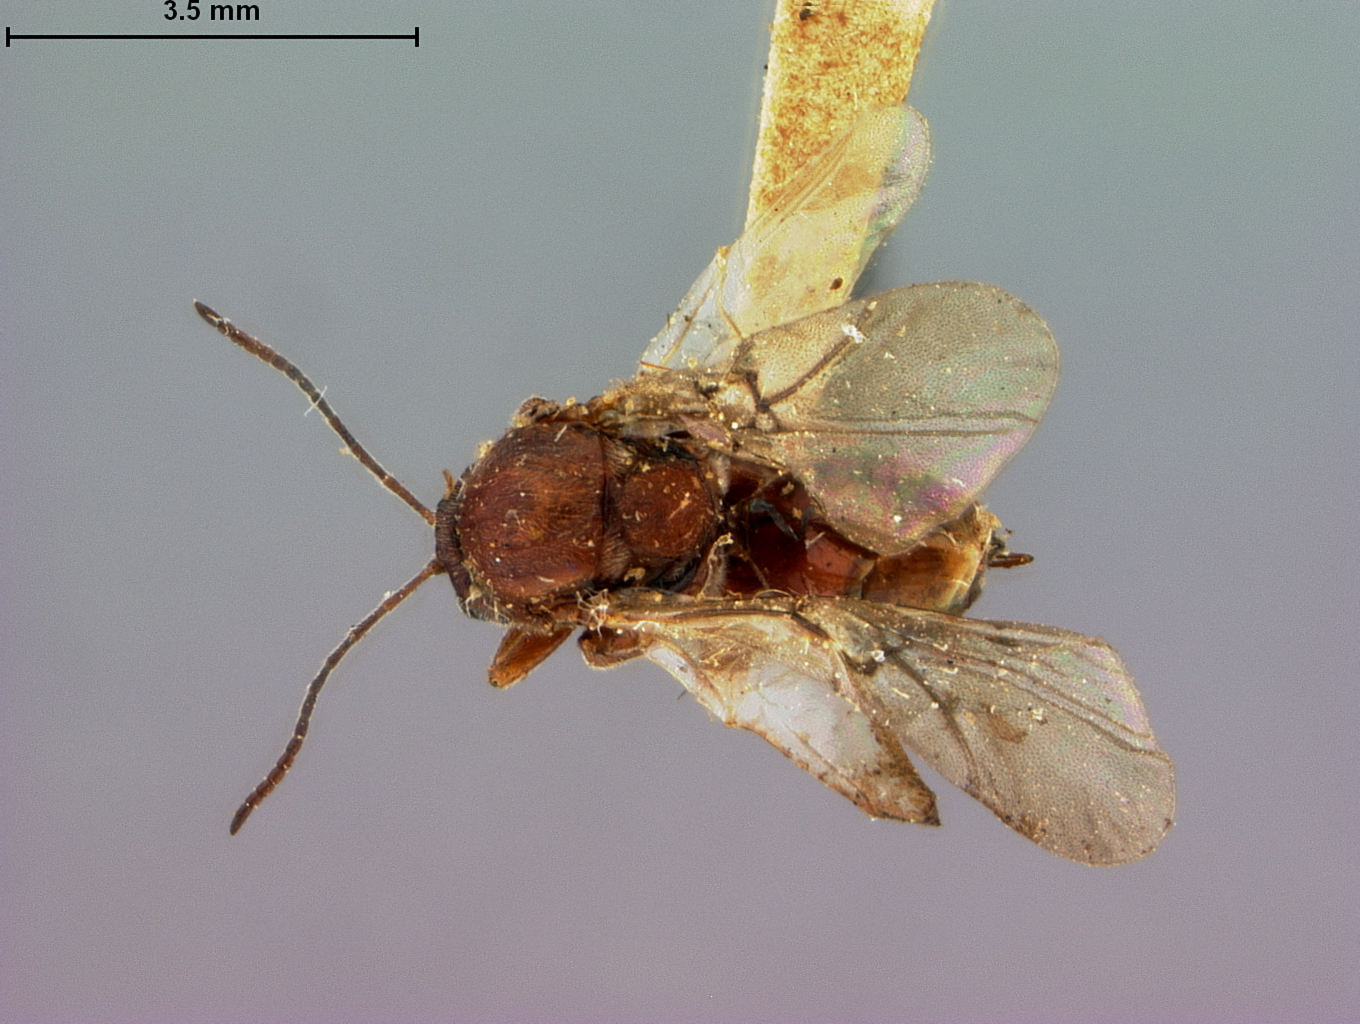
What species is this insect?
Andricus spongiola
